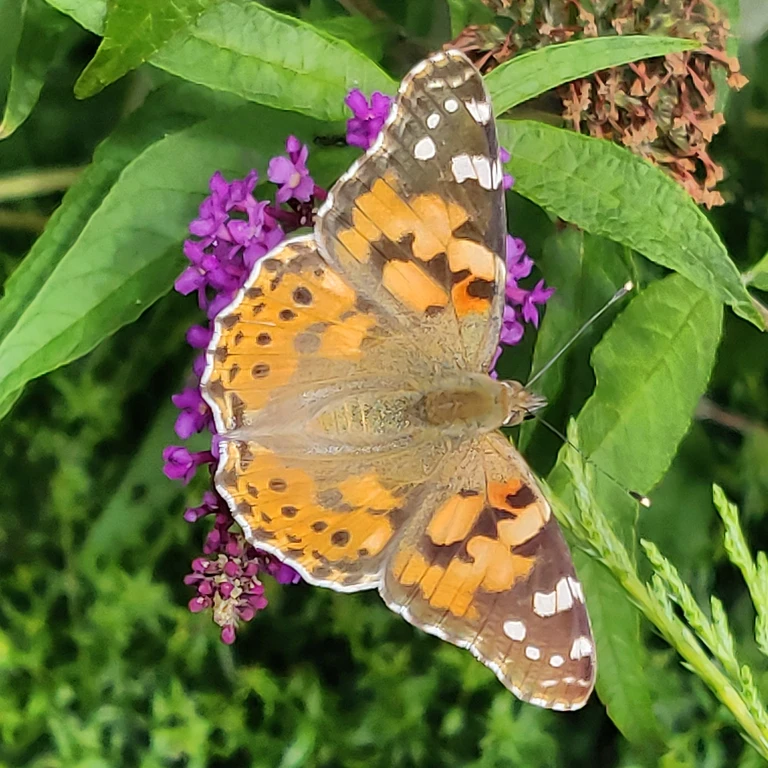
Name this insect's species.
Vanessa cardui
